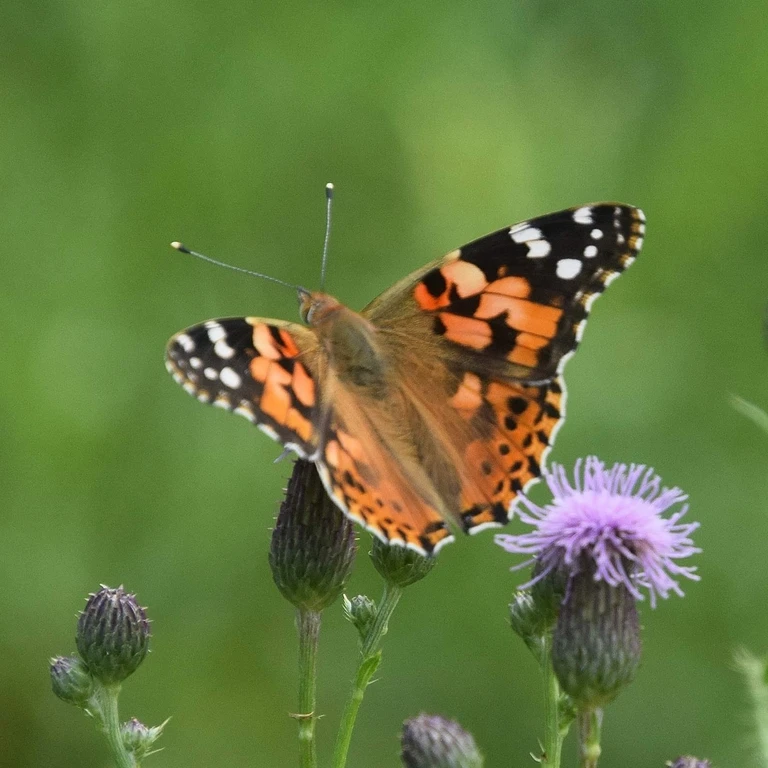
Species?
Vanessa cardui
